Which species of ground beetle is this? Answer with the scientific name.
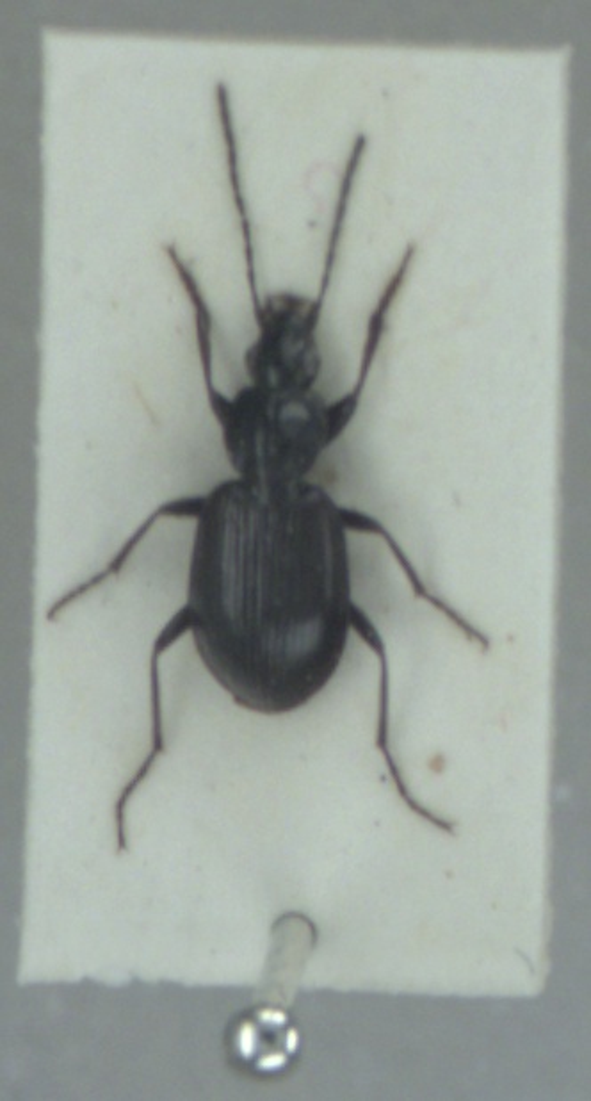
Agonum fuliginosum
